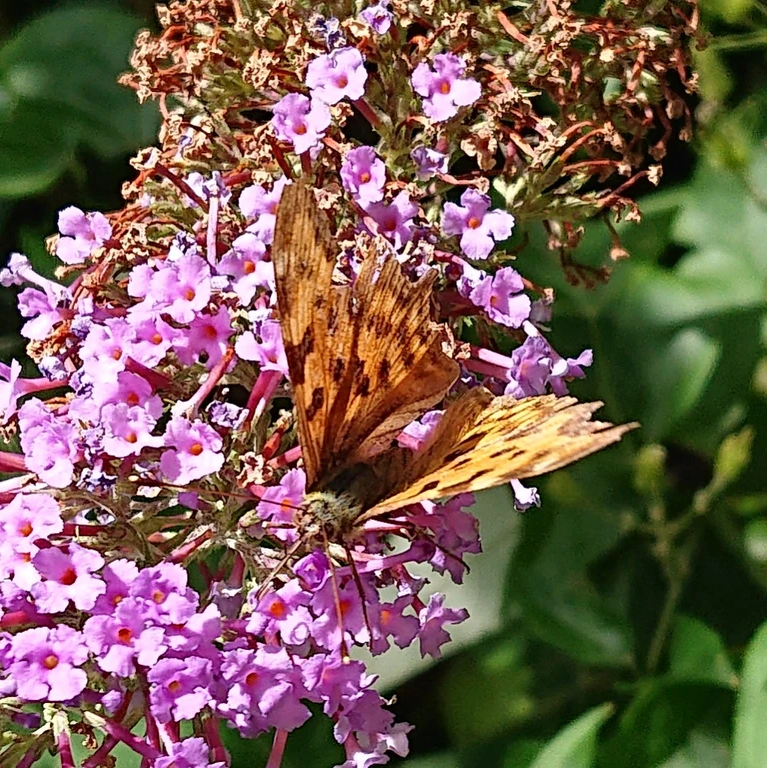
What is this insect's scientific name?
Polygonia c-album
